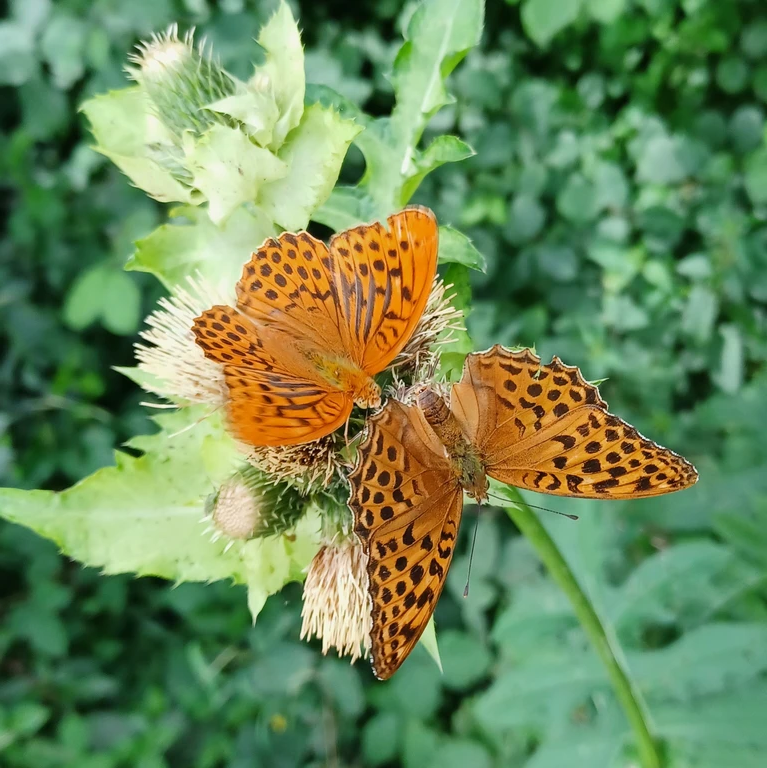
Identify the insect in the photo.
Argynnis paphia
